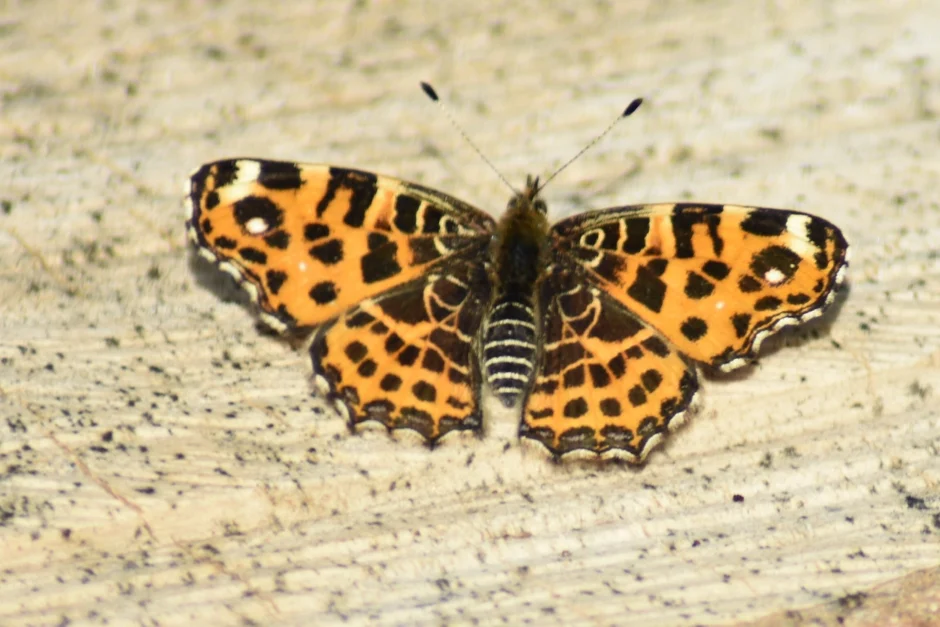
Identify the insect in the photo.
Araschnia levana
